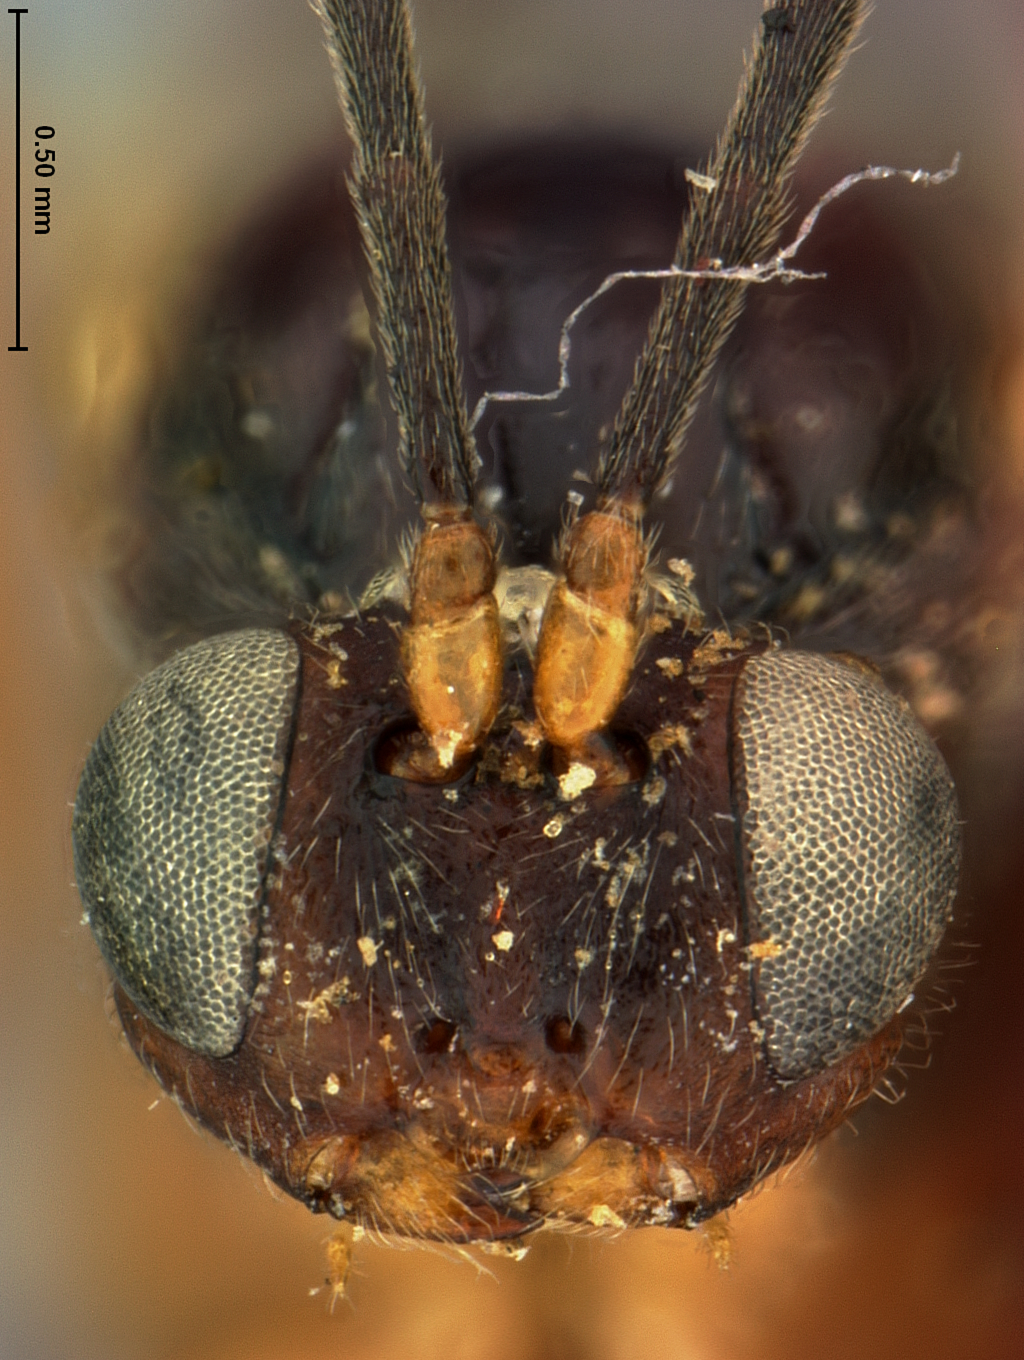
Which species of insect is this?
Biorhiza ocala
